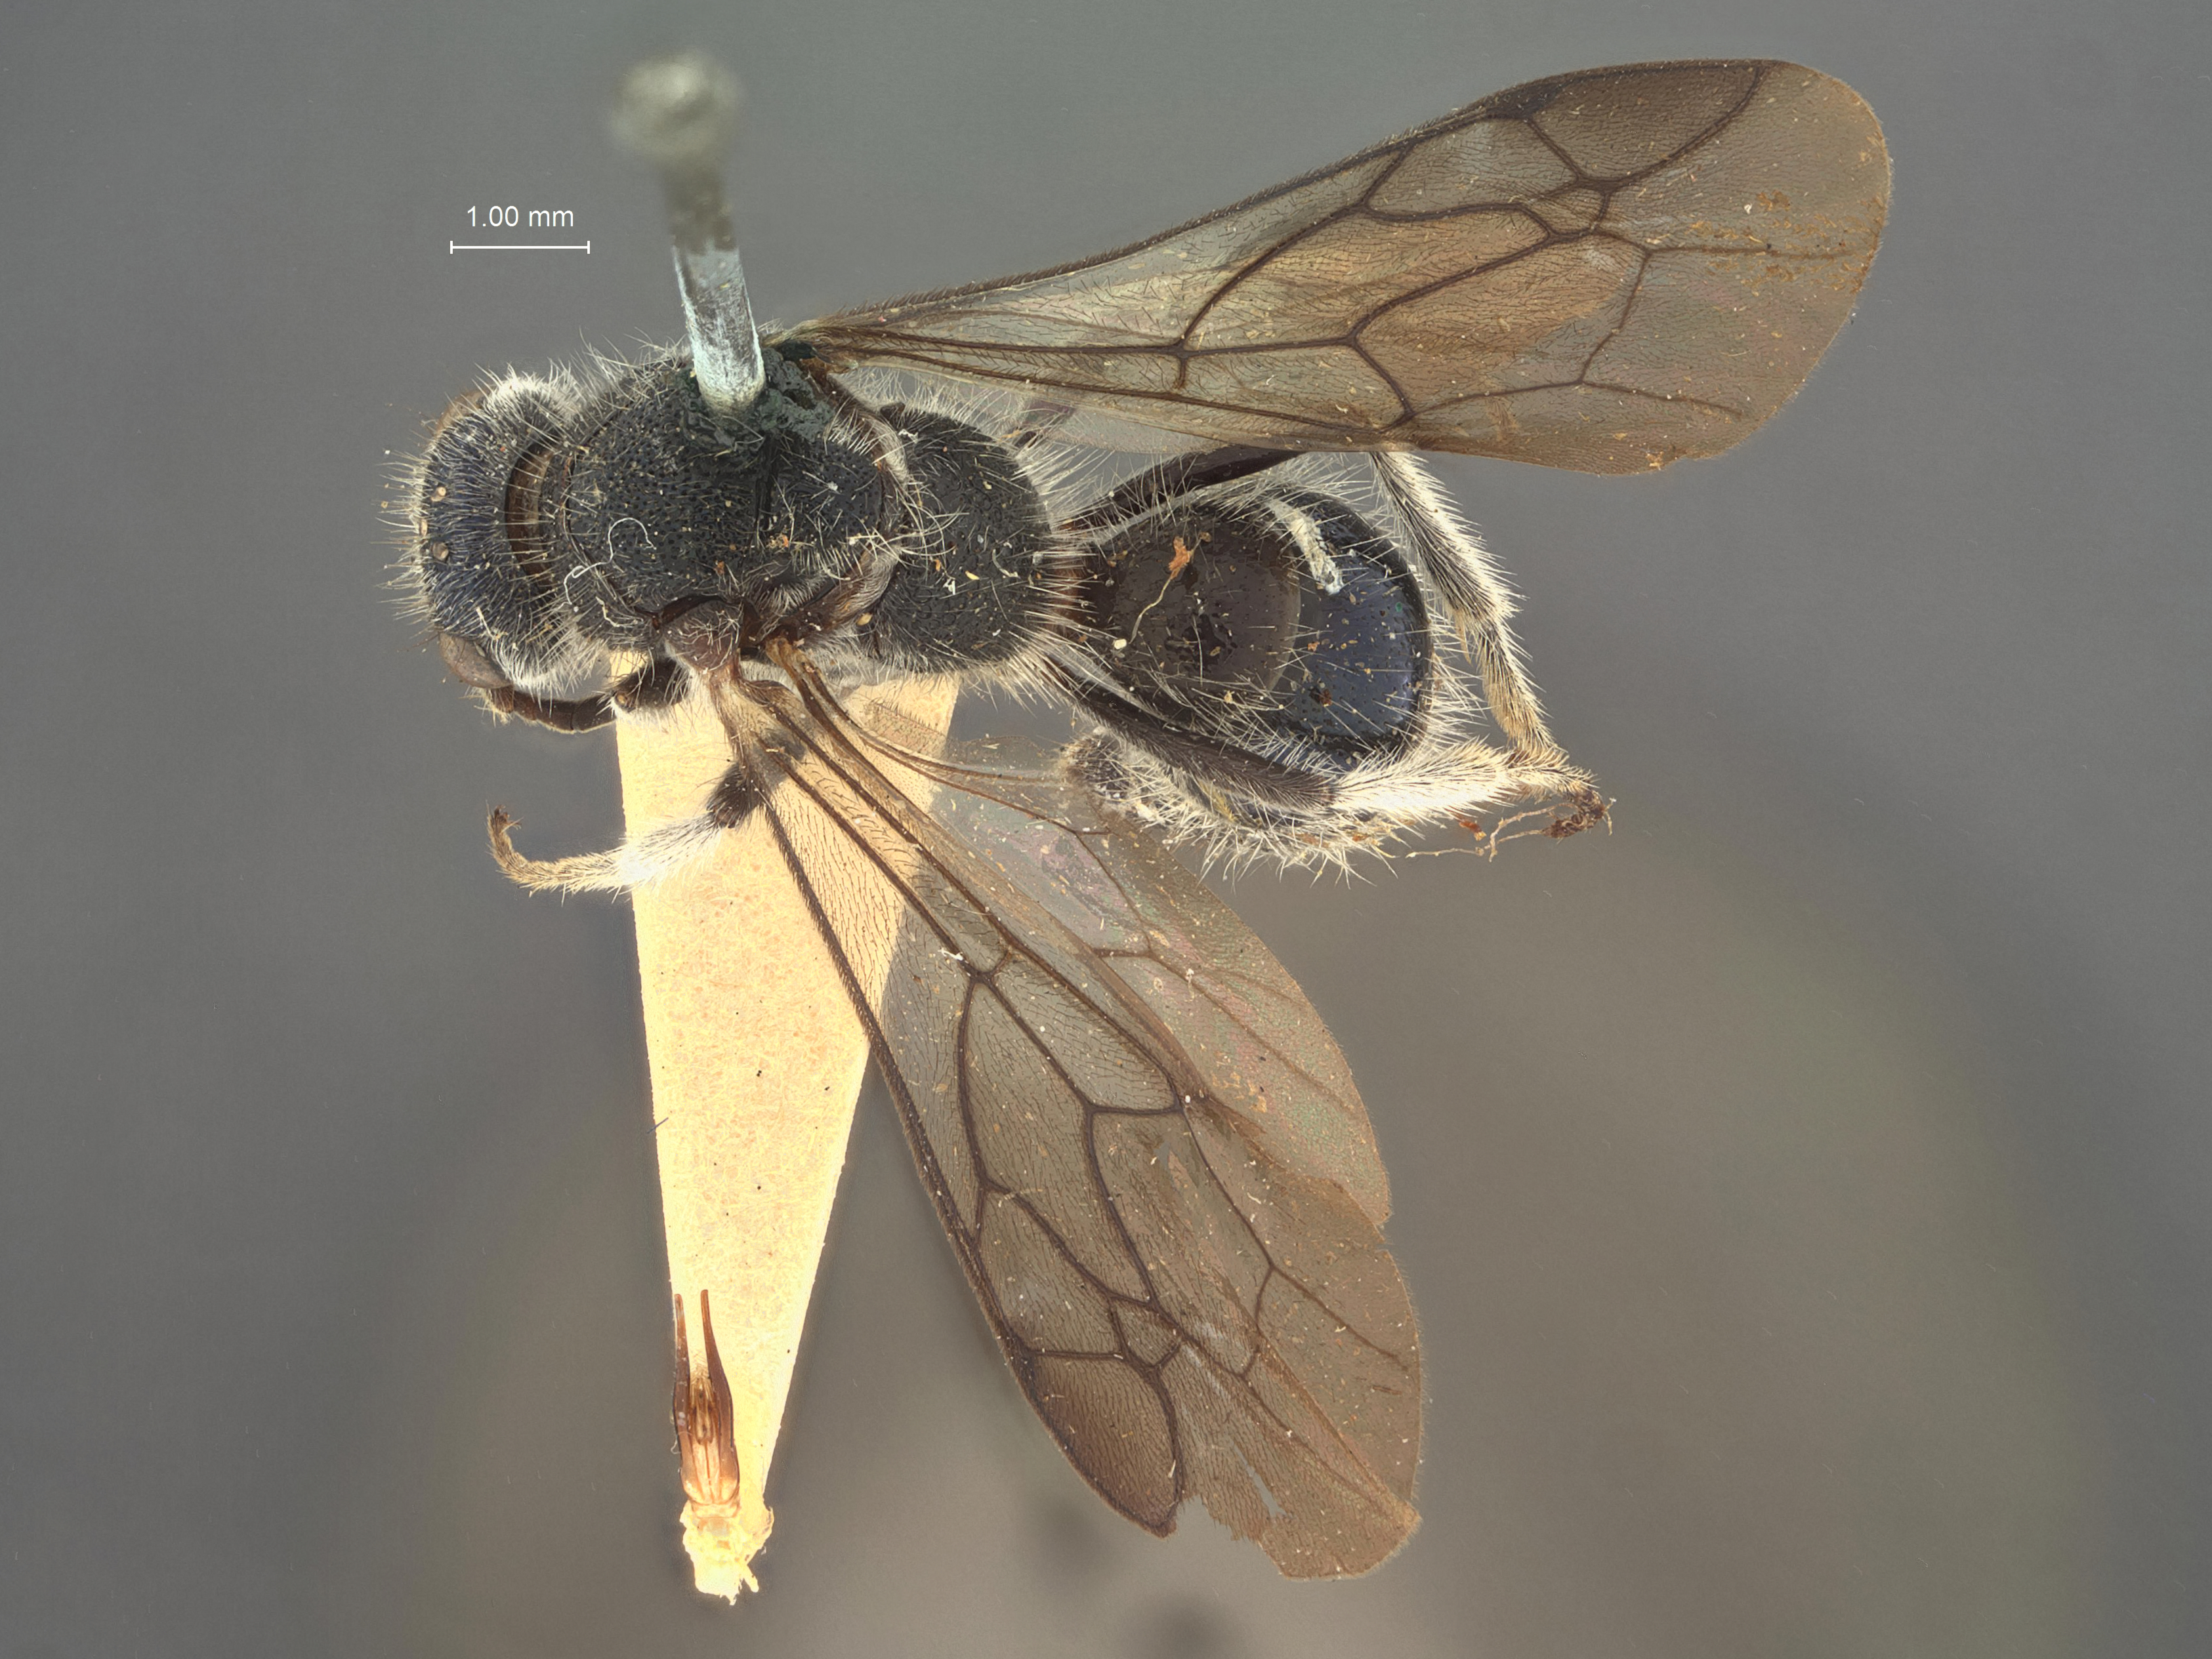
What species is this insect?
Squamulotilla umbrosa
